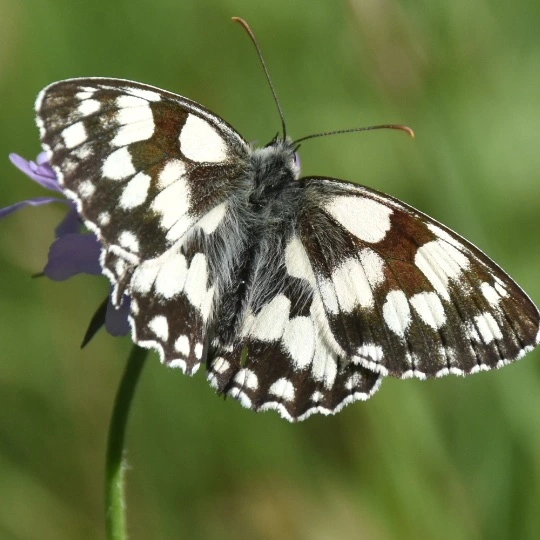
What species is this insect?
Melanargia galathea
